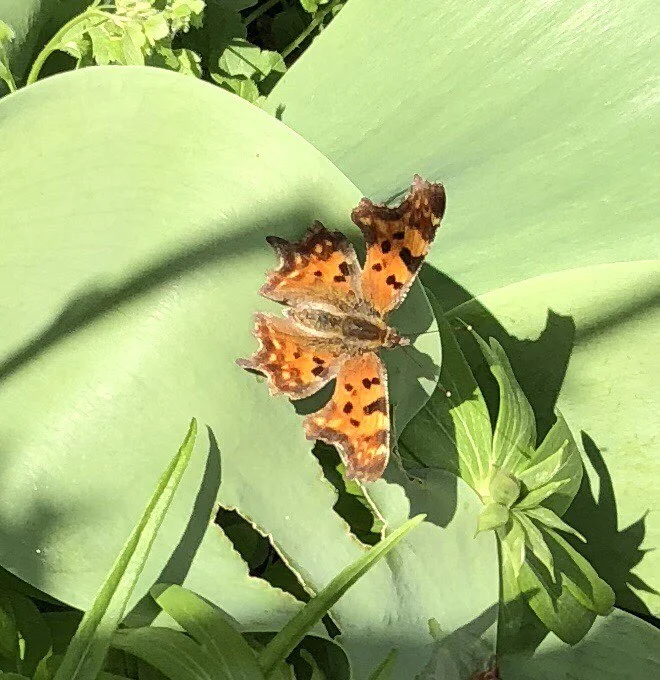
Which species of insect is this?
Polygonia c-album
